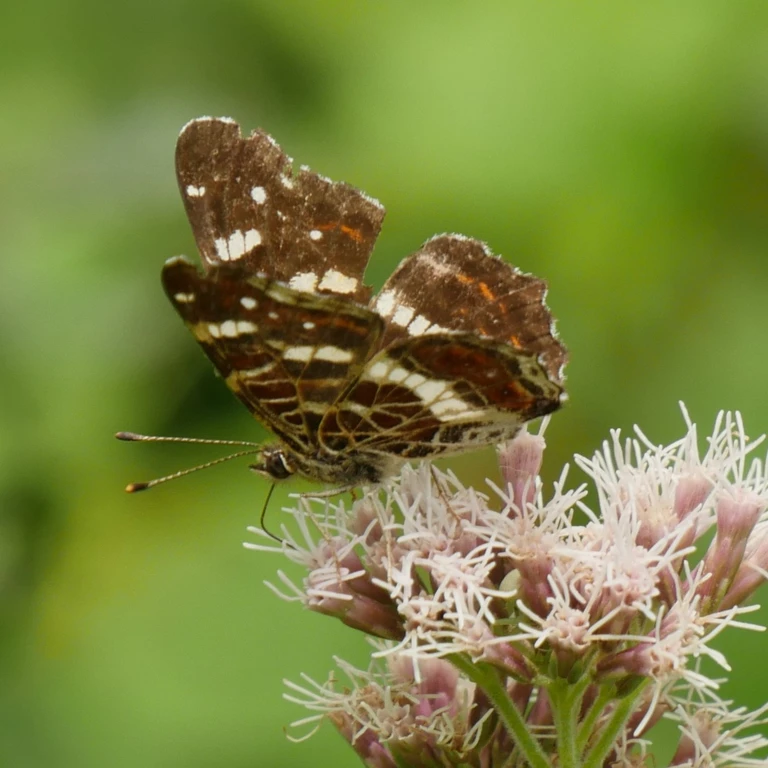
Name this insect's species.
Araschnia levana
